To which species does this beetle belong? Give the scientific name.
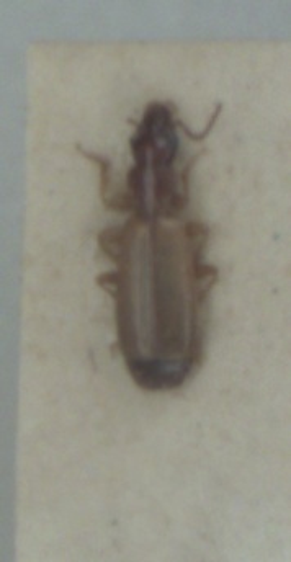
Paradromius linearis
